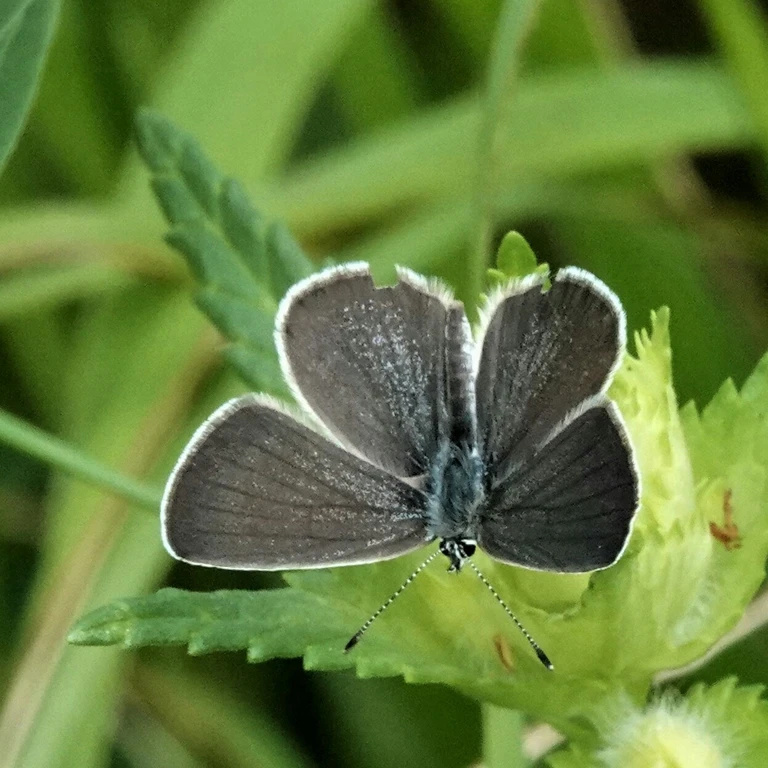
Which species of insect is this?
Cupido minimus
